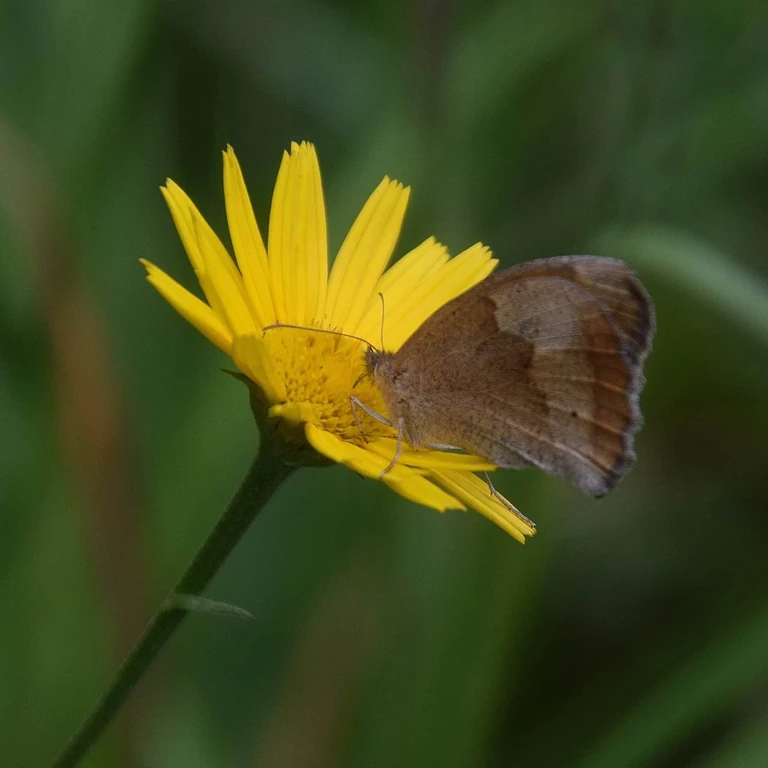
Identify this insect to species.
Maniola jurtina
